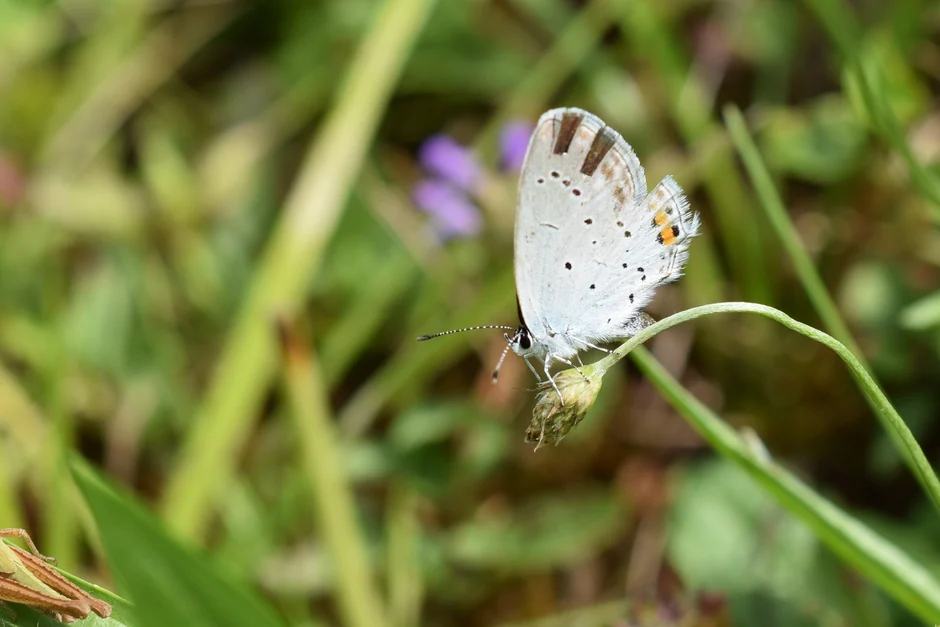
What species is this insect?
Cupido argiades (also Elkalyce argiades)
